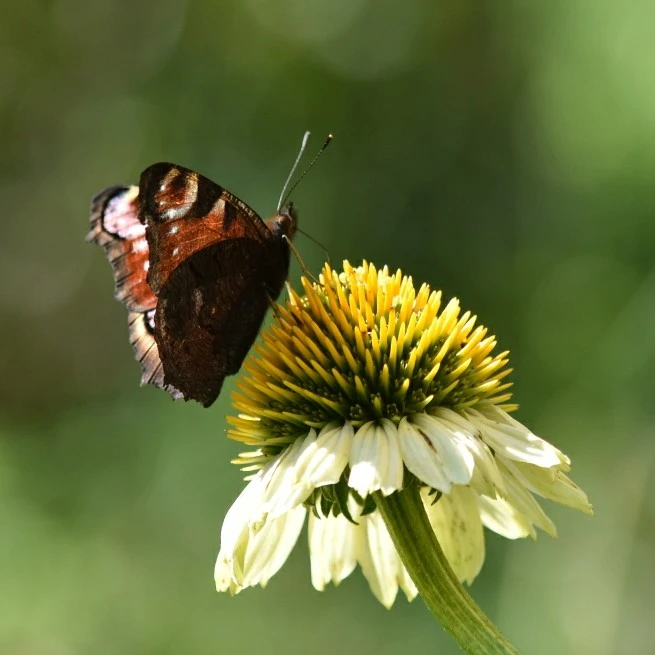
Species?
Aglais io
